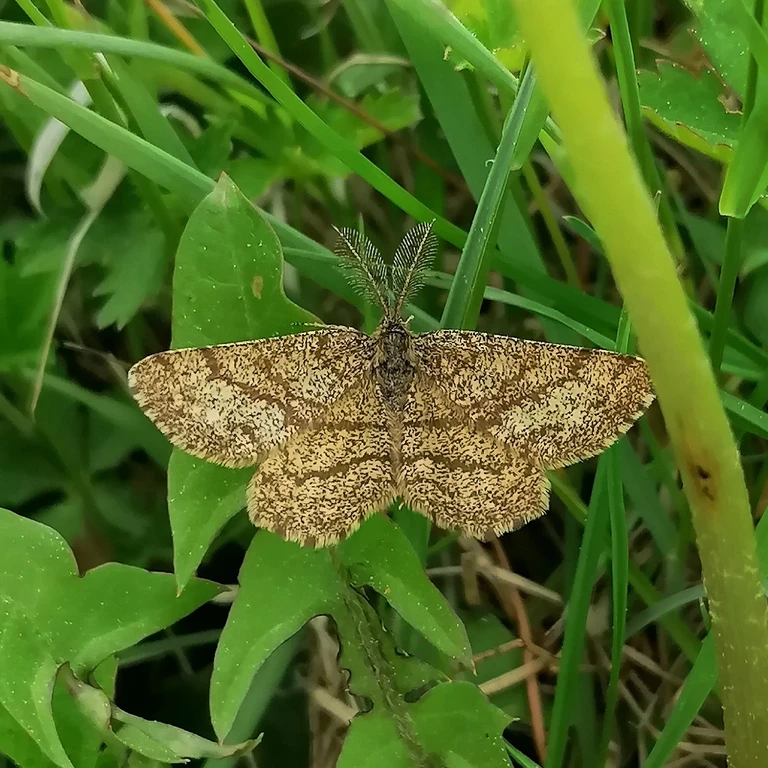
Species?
Ematurga atomaria
